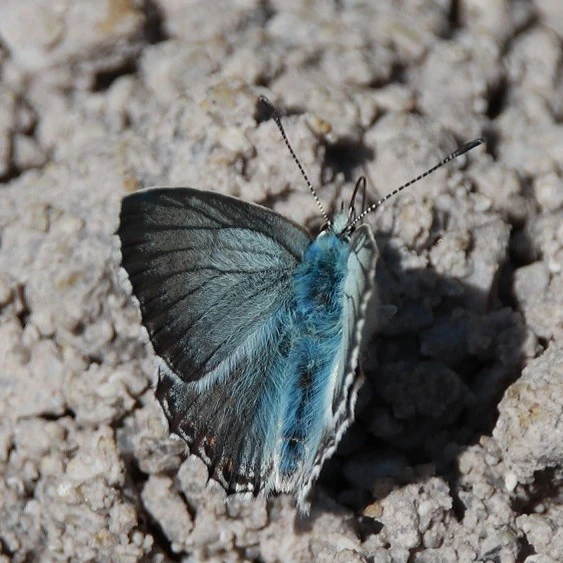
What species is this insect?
Lysandra coridon
